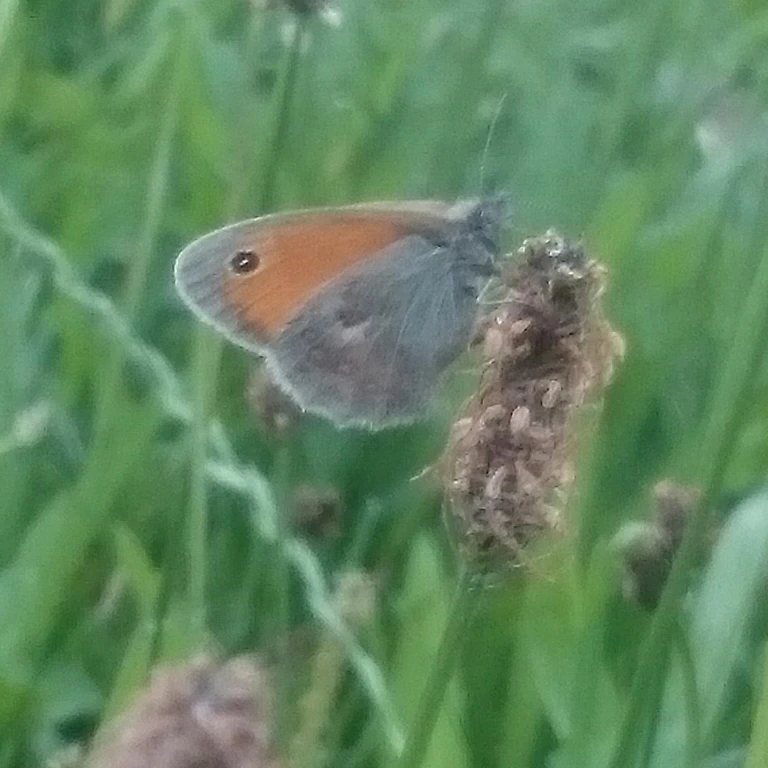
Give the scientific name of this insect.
Coenonympha pamphilus
